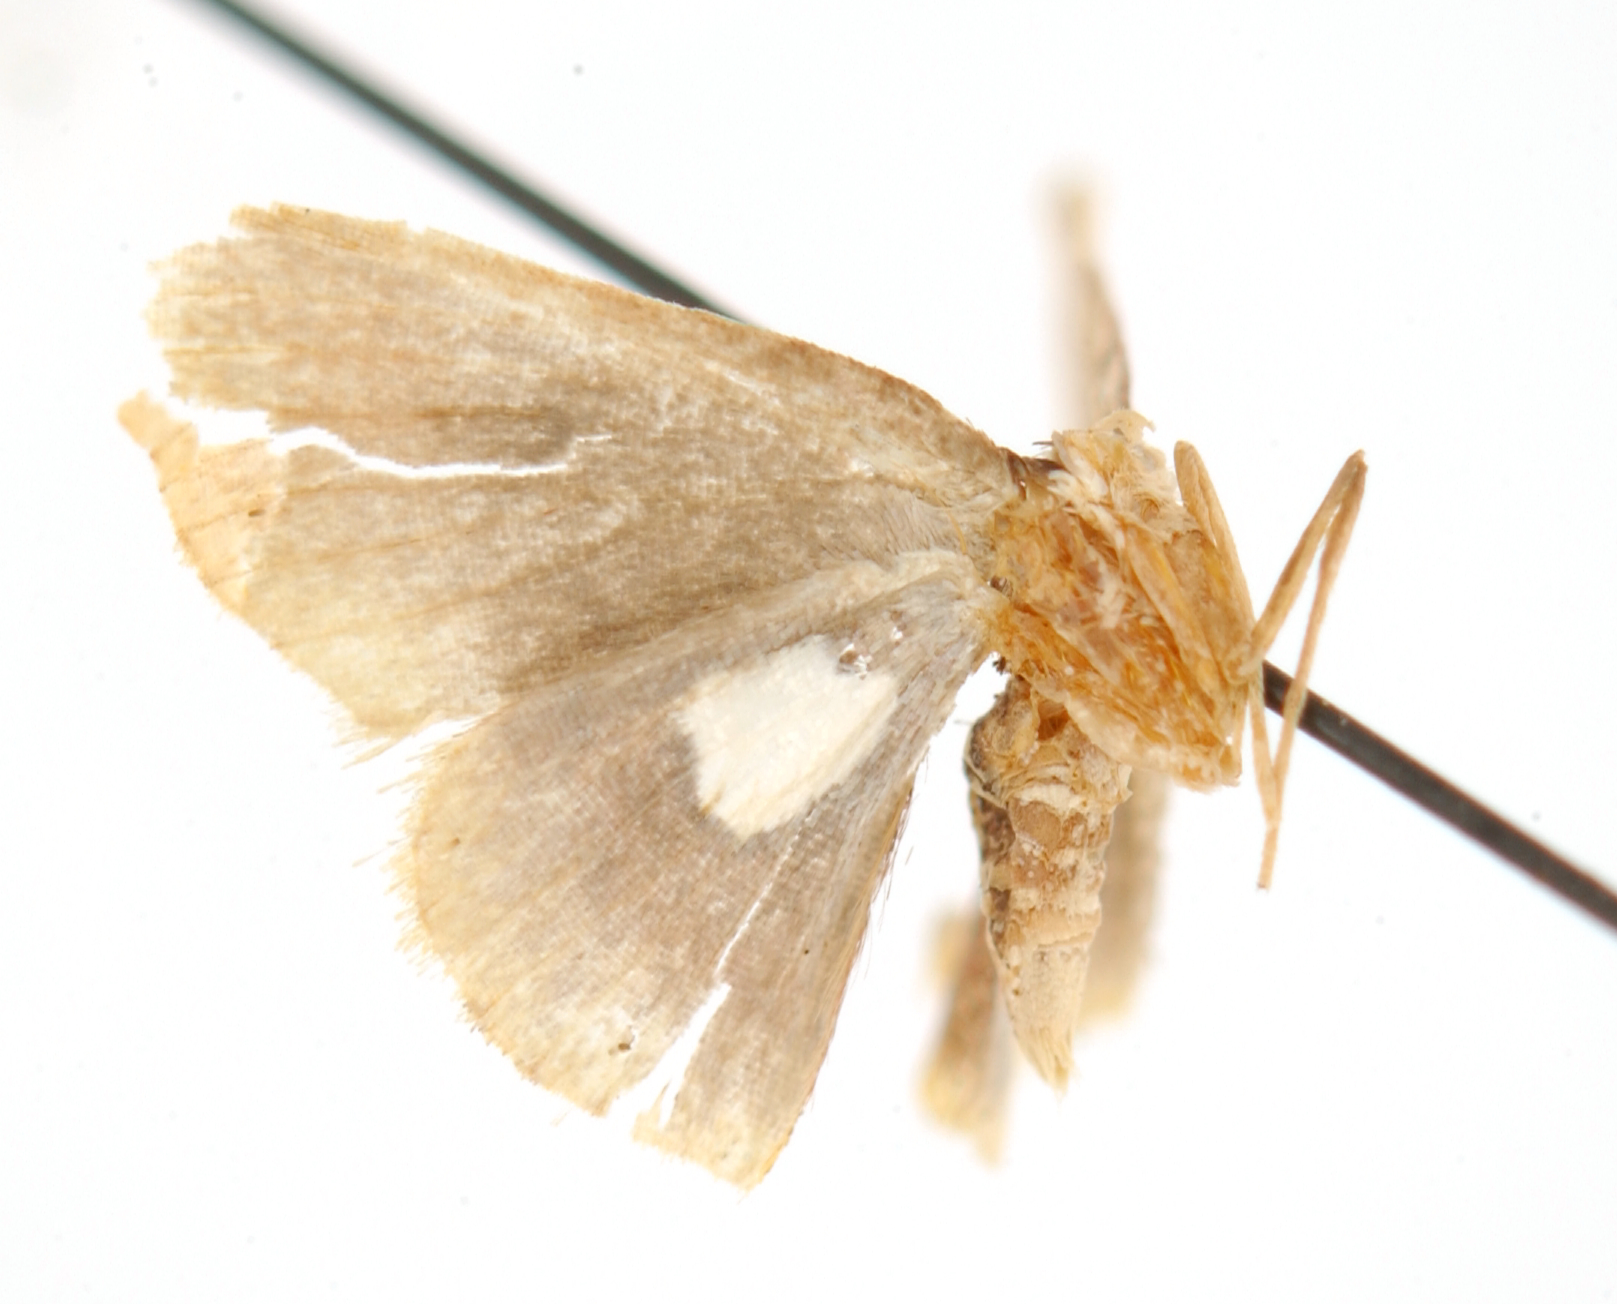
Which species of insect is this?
Tricentra unimacula
